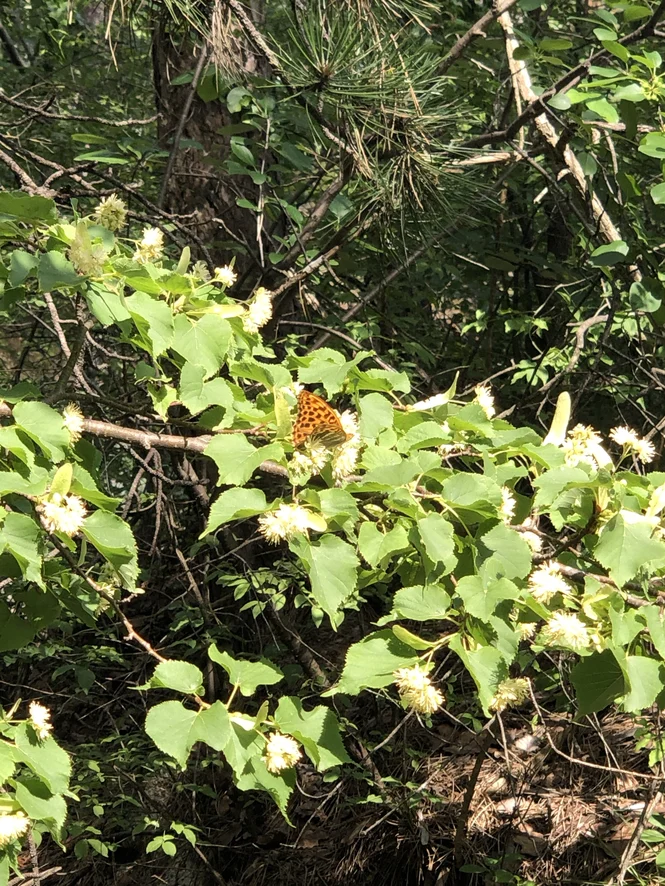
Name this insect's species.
Argynnis paphia
